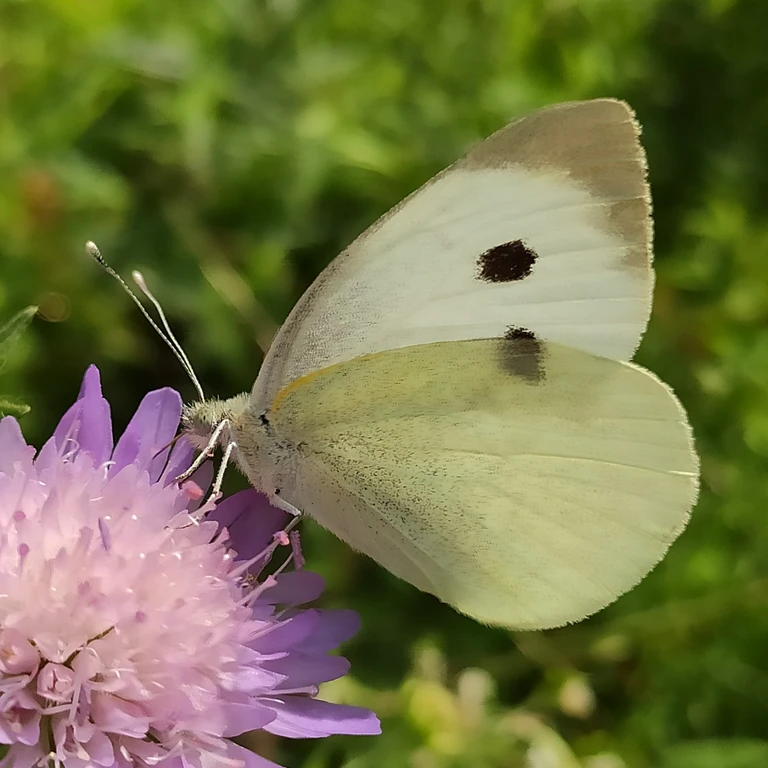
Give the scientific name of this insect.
Pieris brassicae
